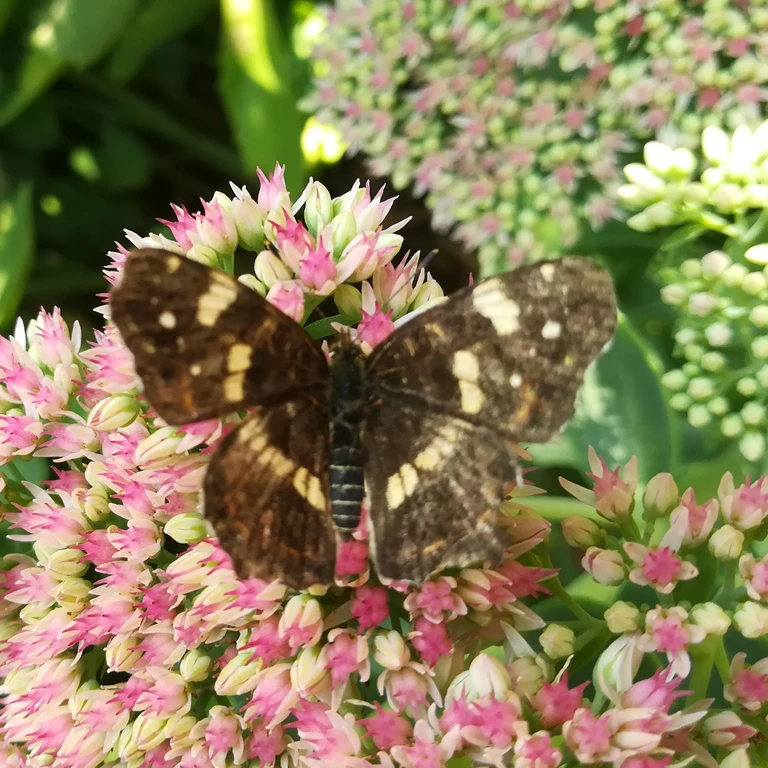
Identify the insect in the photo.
Araschnia levana
